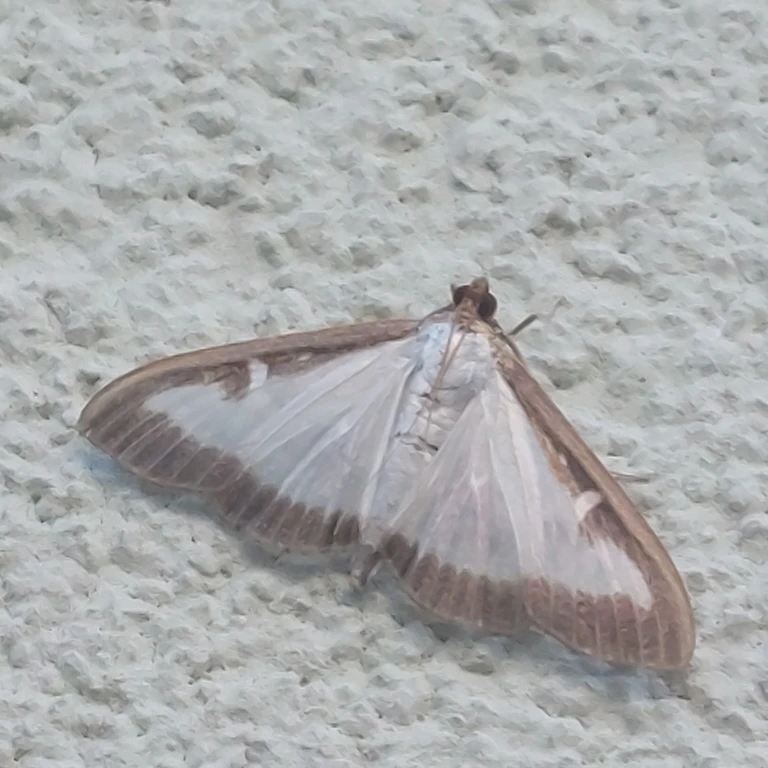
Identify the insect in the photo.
Cydalima perspectalis
